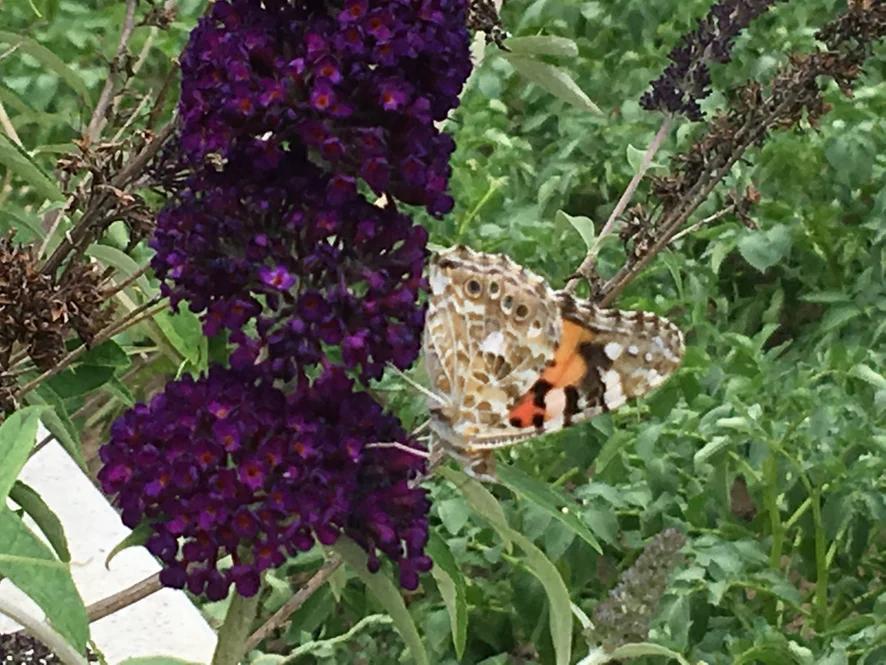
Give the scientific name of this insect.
Vanessa cardui
